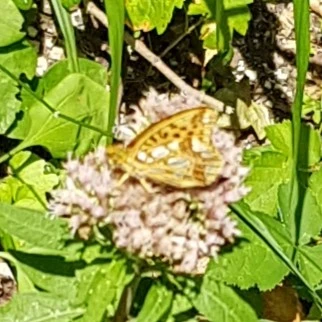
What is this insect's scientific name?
Issoria lathonia
